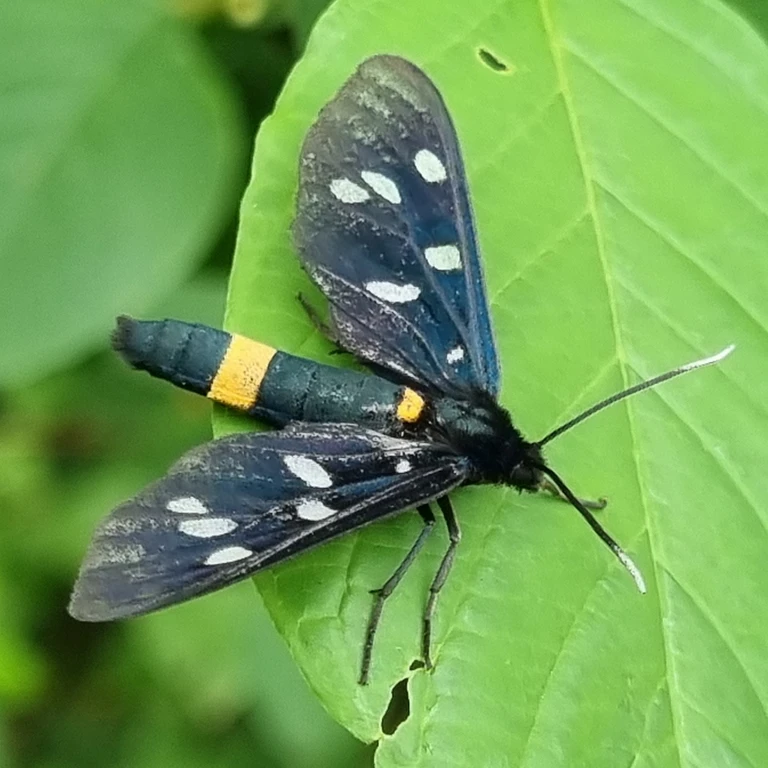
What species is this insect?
Amata phegea
